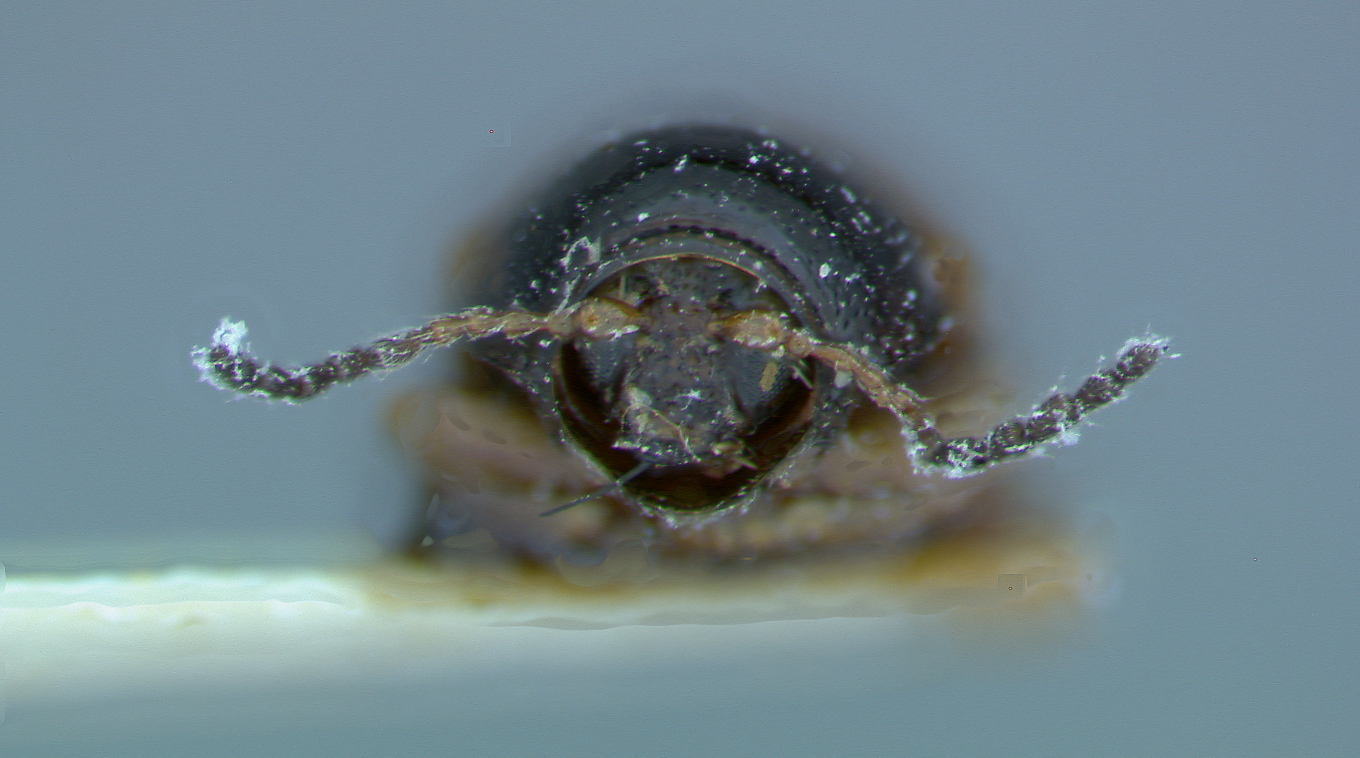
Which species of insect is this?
Coenobius melanoxanthus
